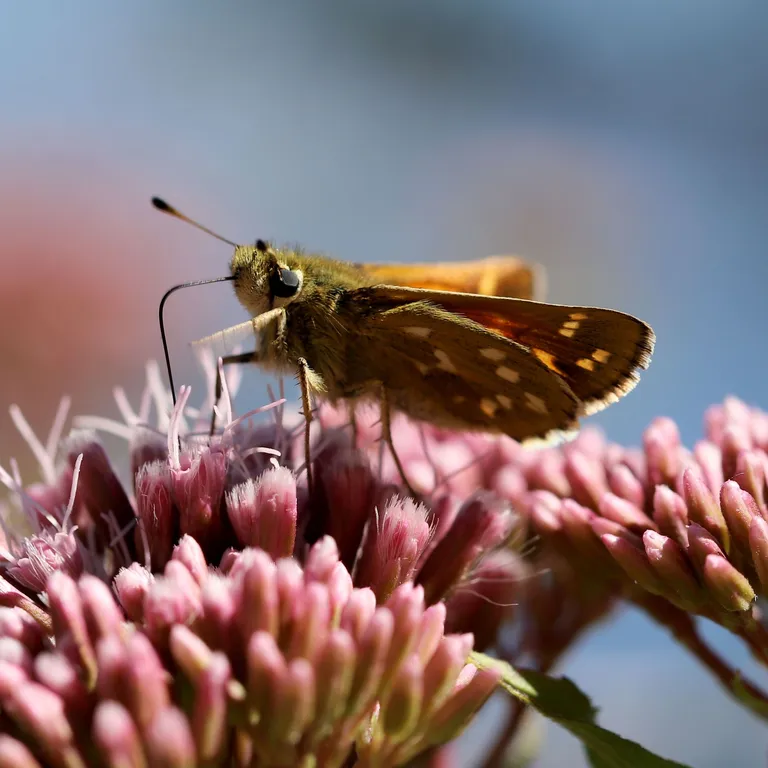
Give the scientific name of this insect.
Hesperia comma
